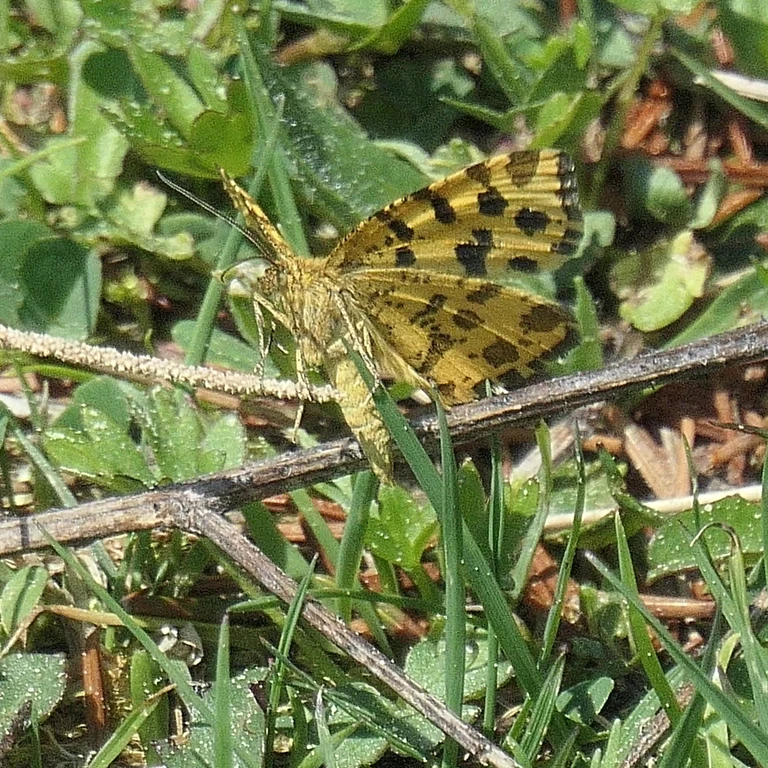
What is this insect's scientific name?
Pseudopanthera macularia
